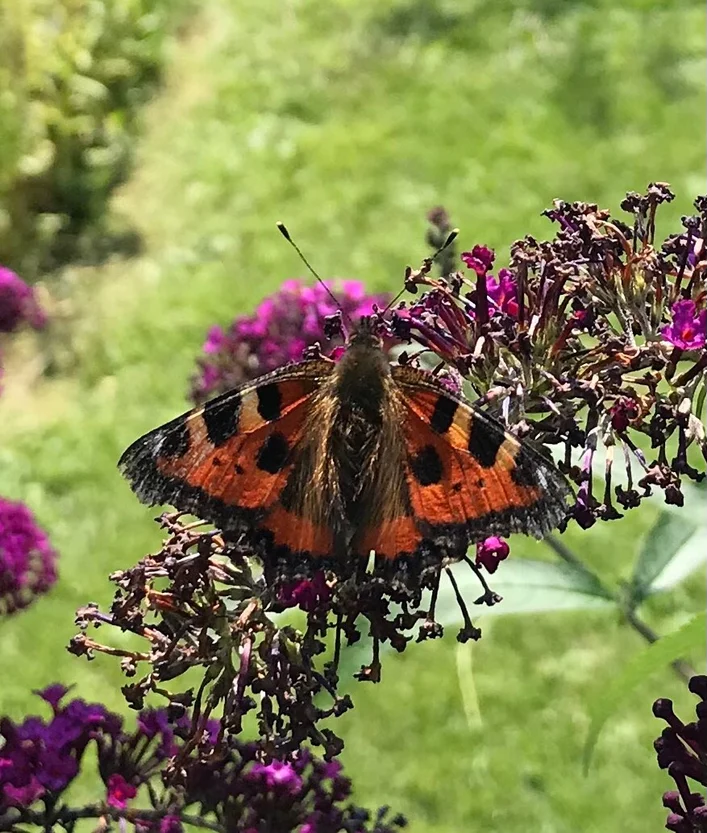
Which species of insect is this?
Aglais urticae
